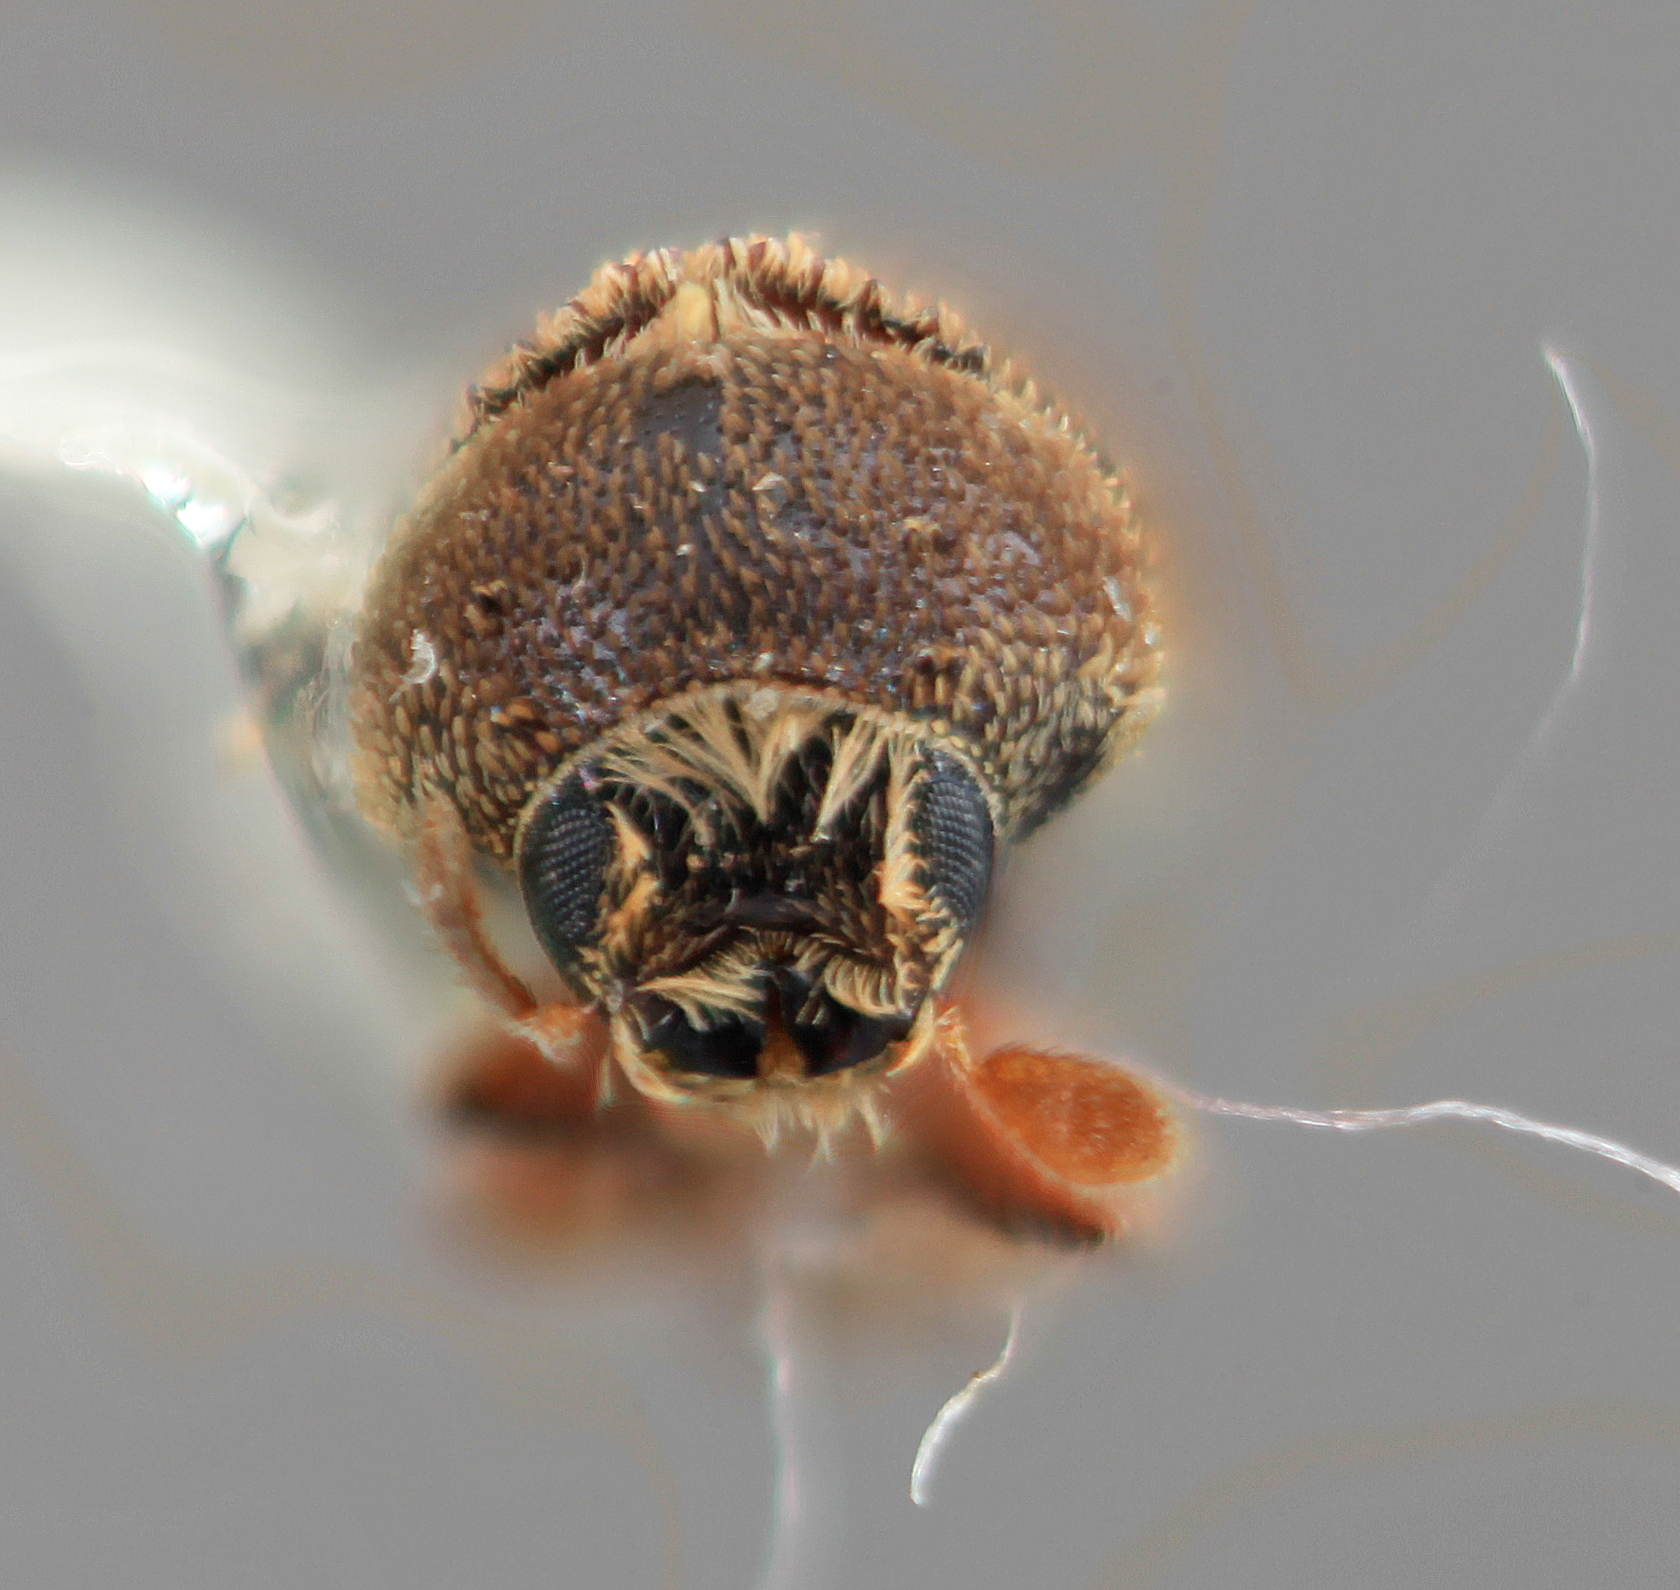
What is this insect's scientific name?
Chaetophloeus confinis
